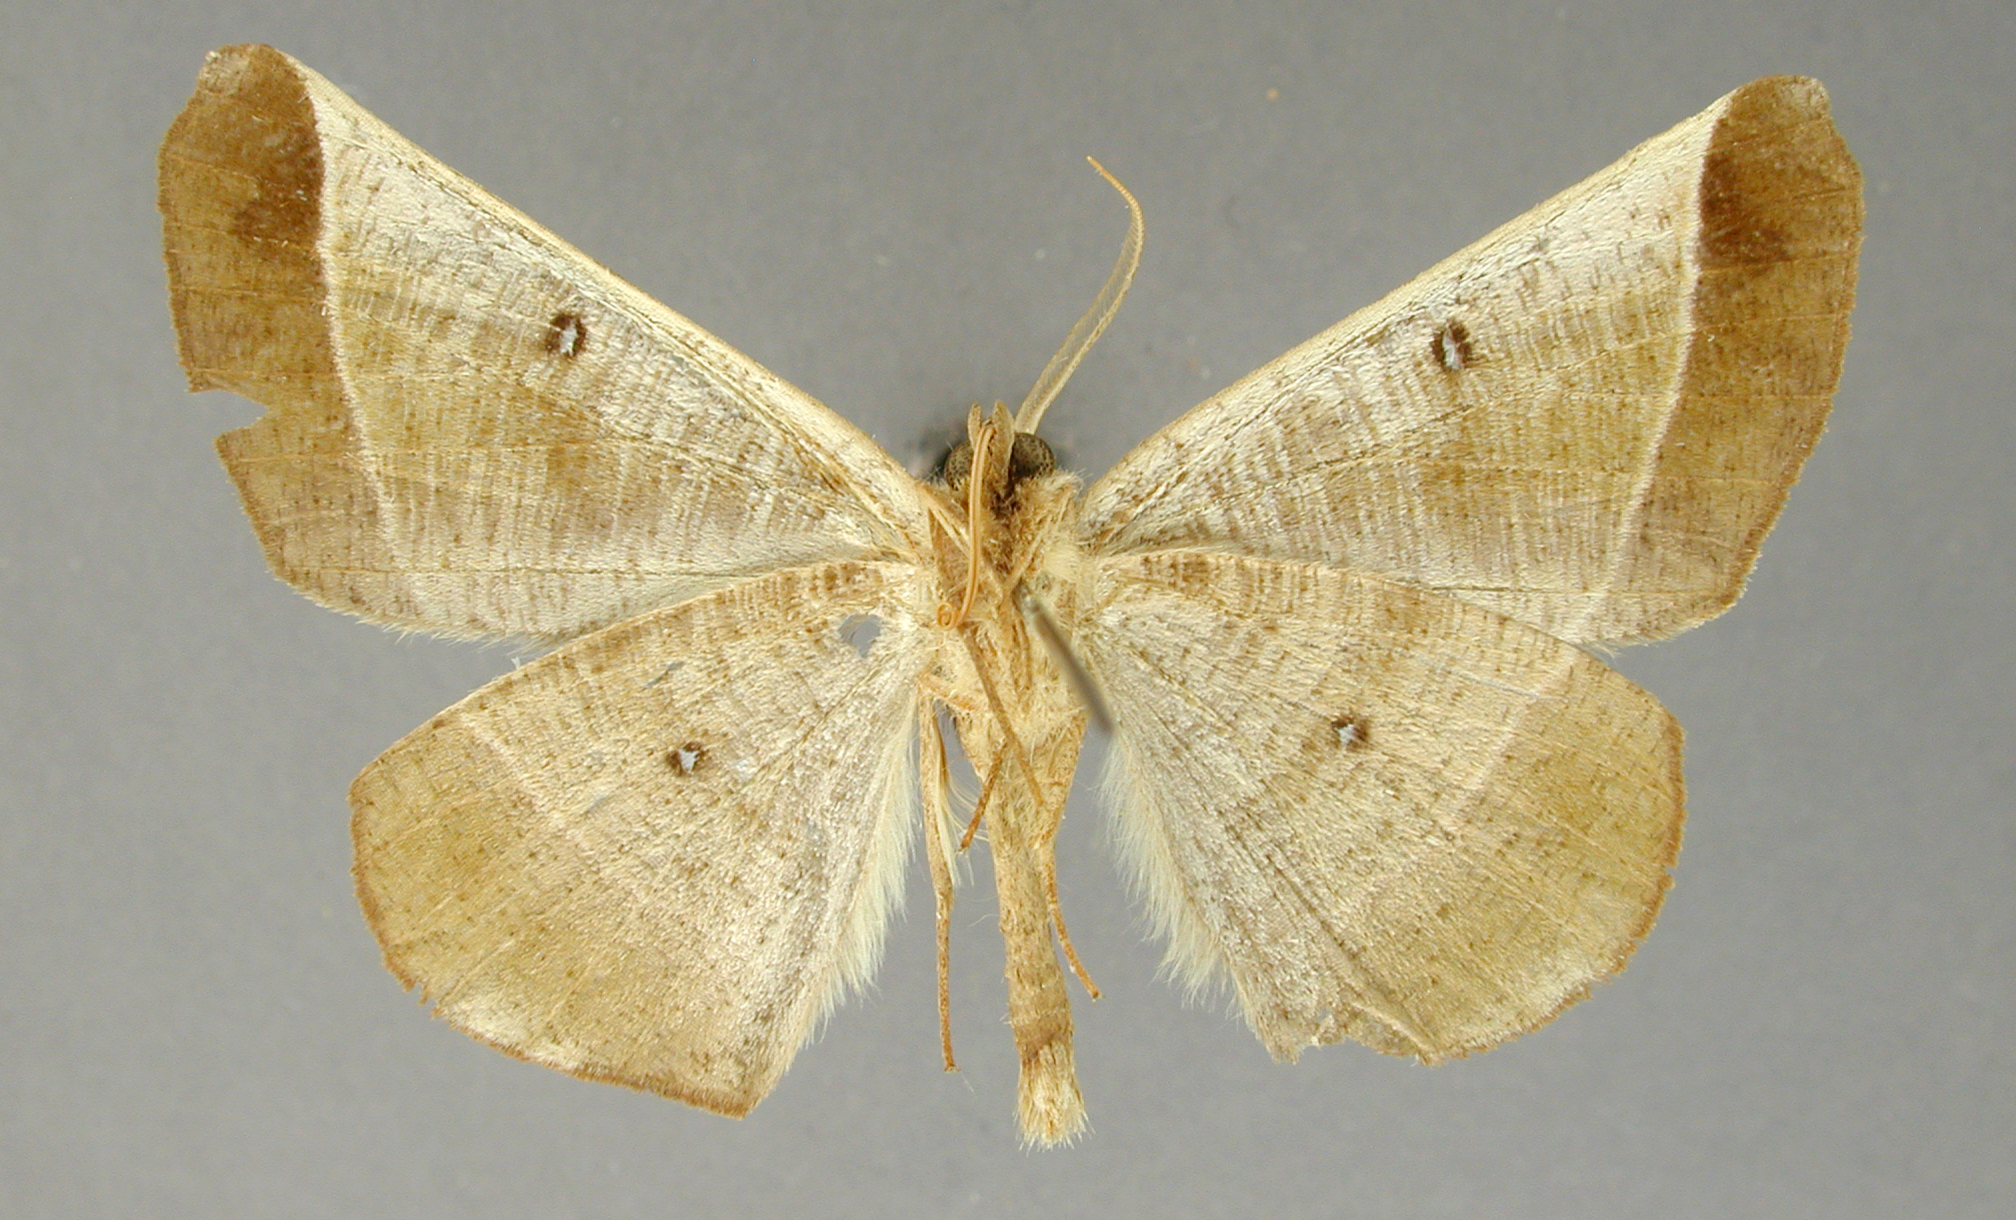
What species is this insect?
Hygrochroma hyalopuncta
